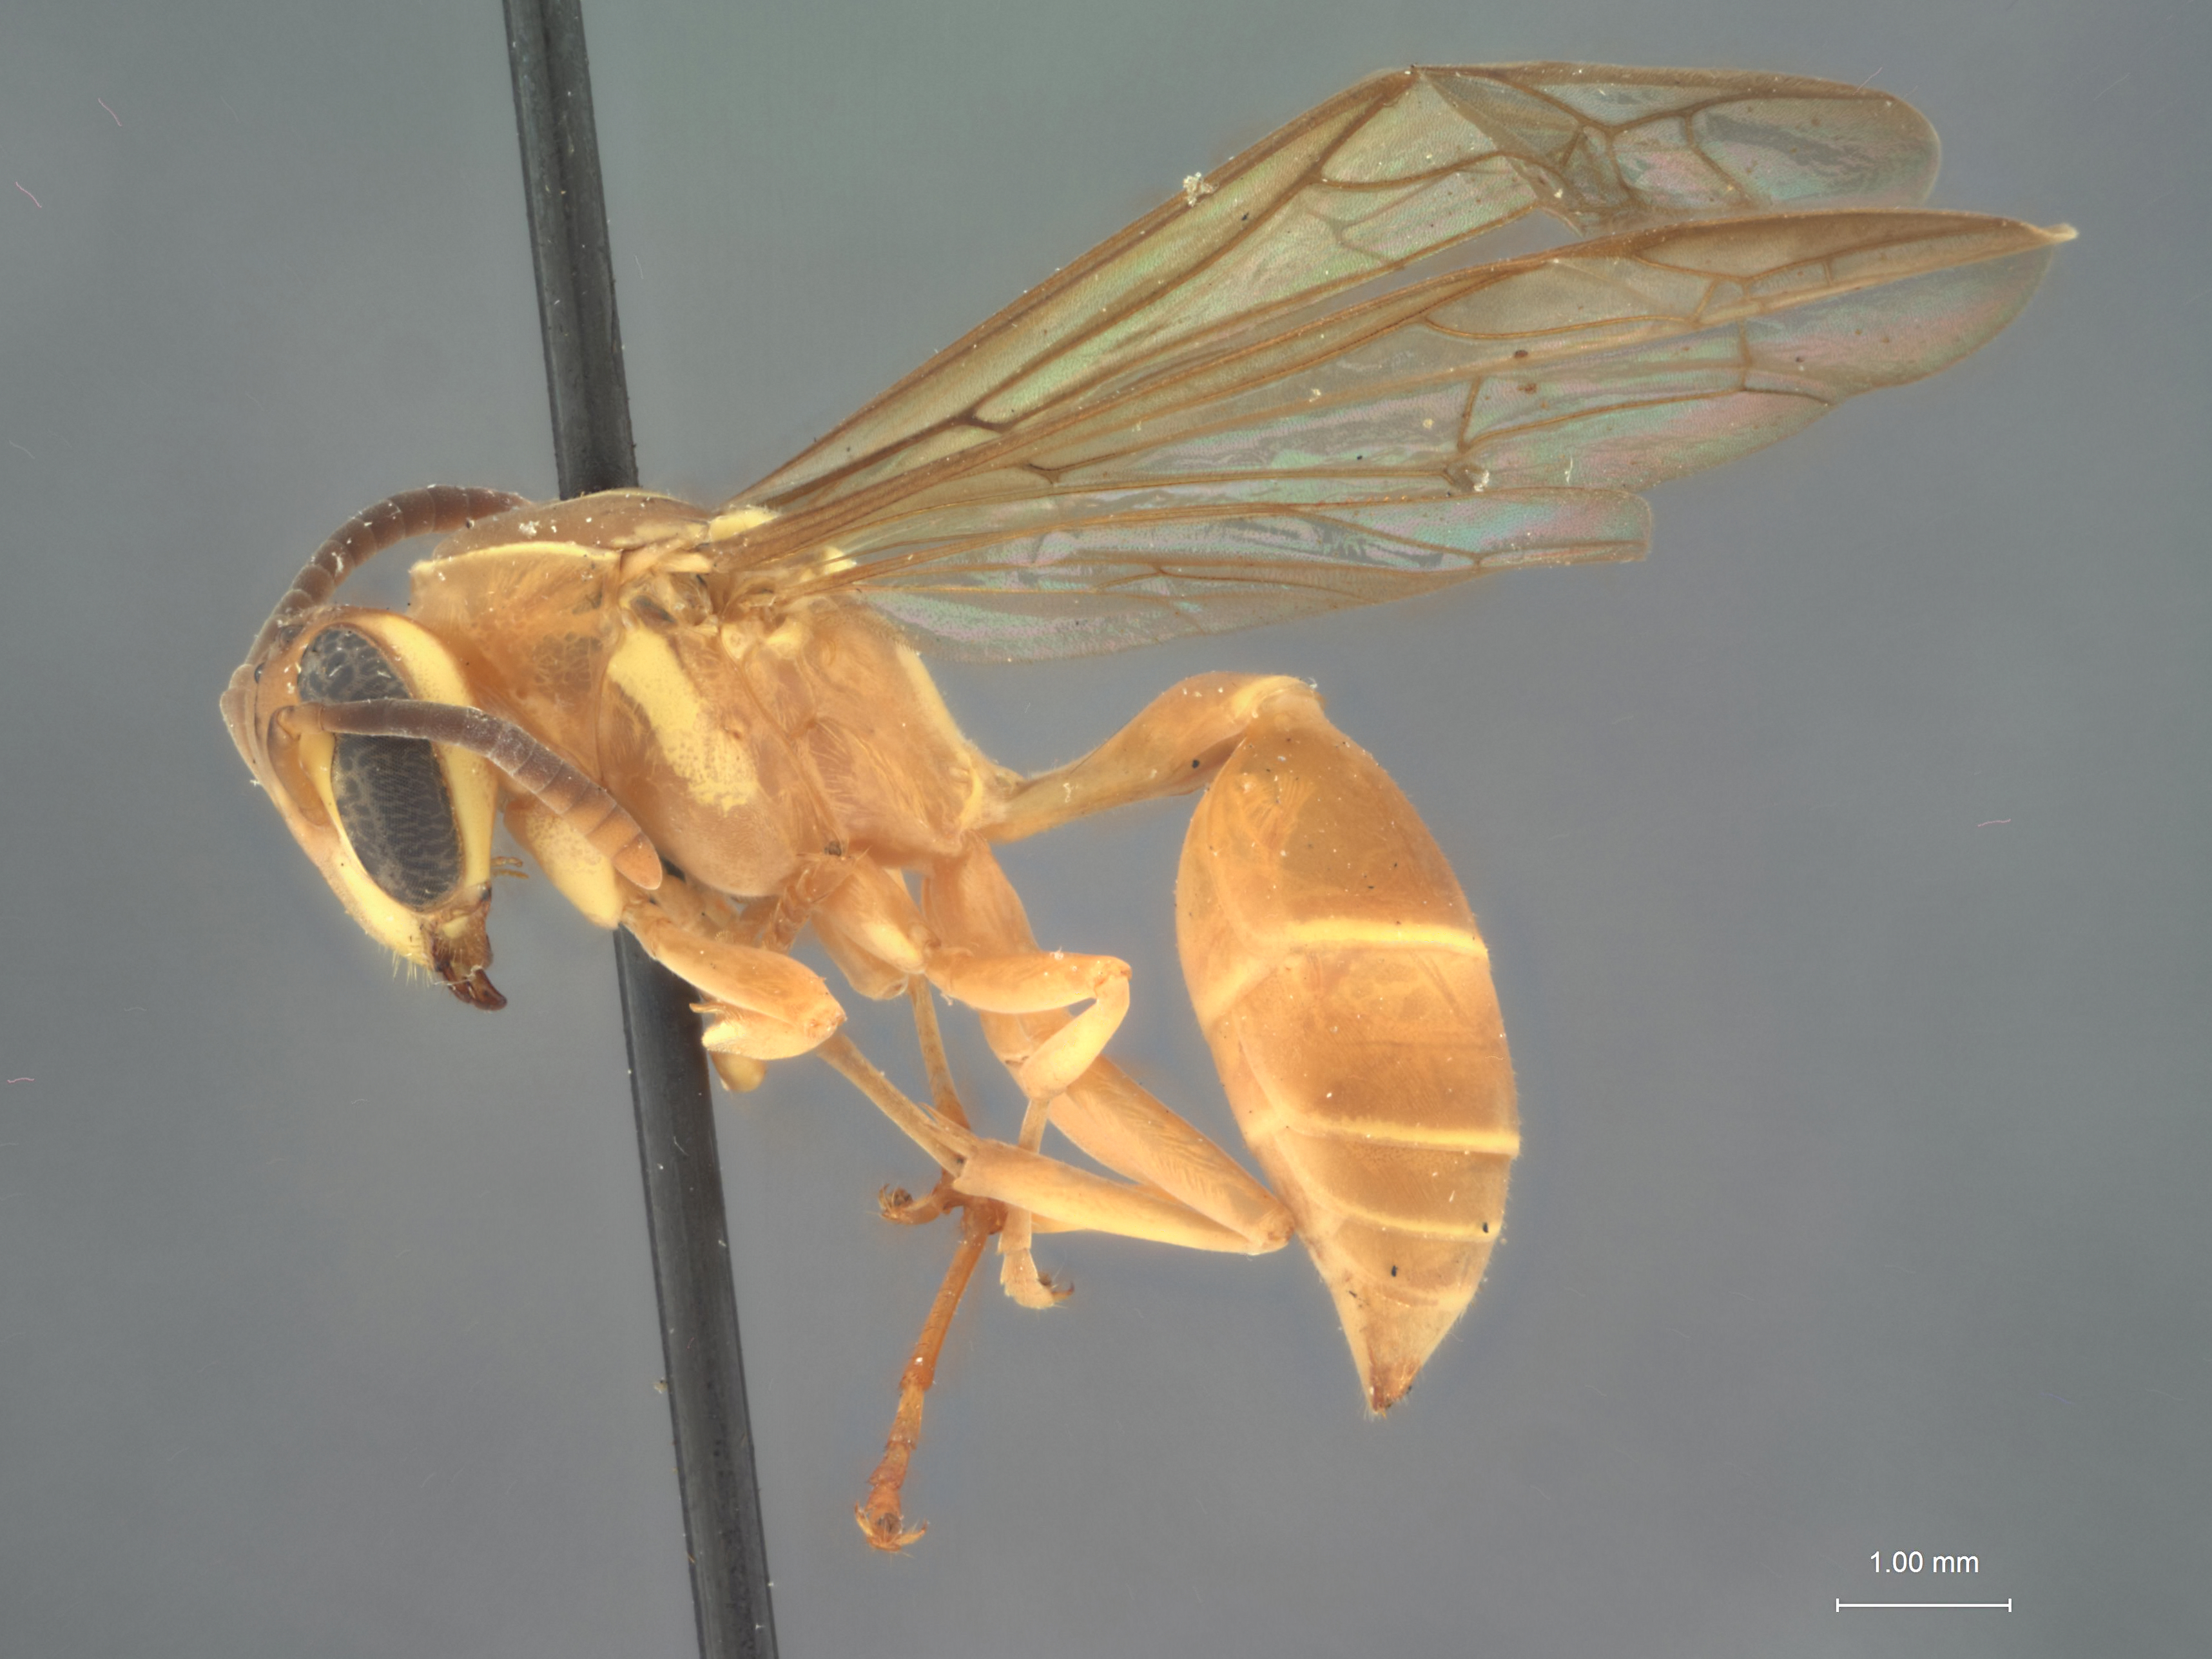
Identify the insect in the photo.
Polybia nidulatrix
